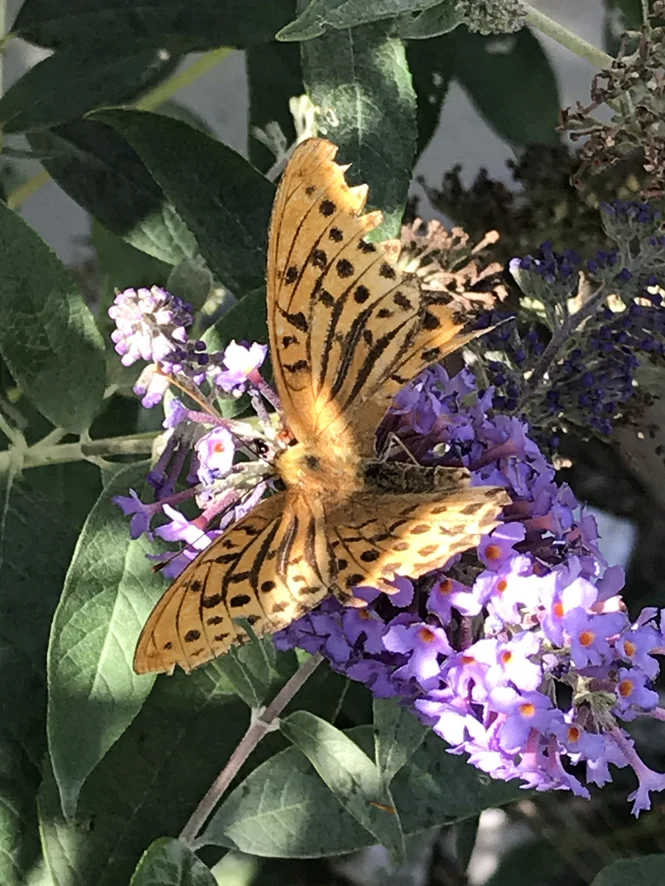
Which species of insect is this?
Argynnis paphia
